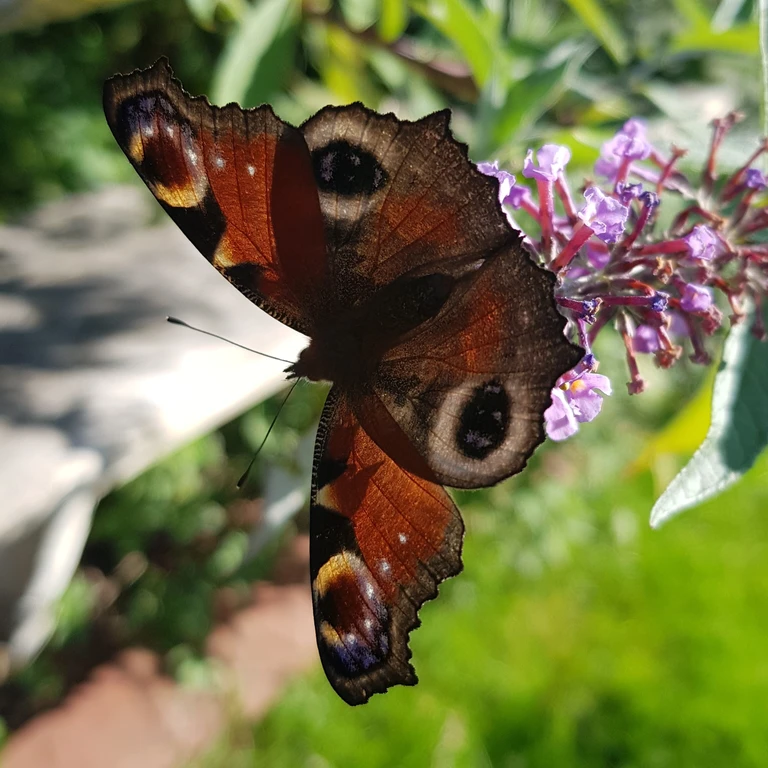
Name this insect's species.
Aglais io
